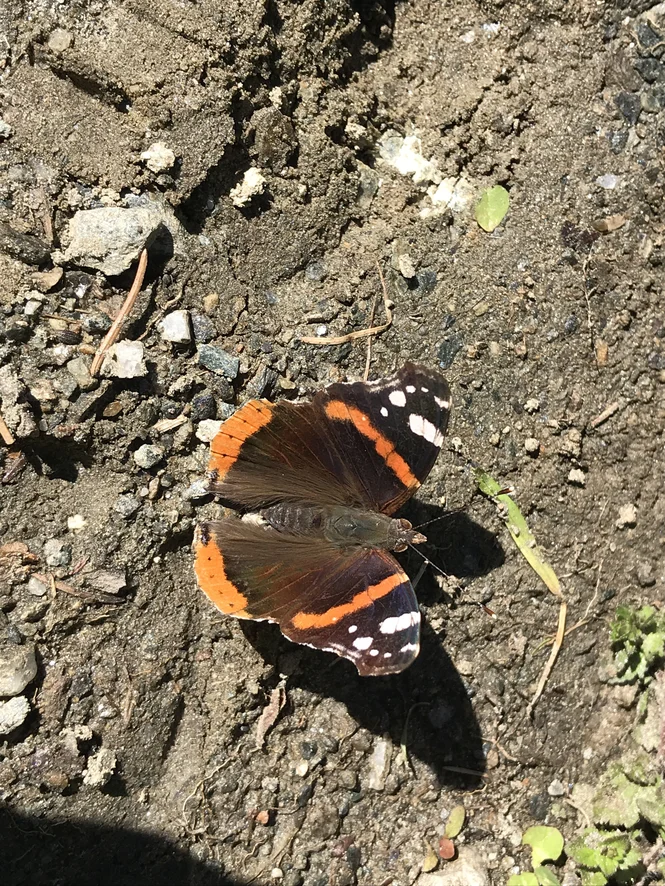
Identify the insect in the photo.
Vanessa atalanta
